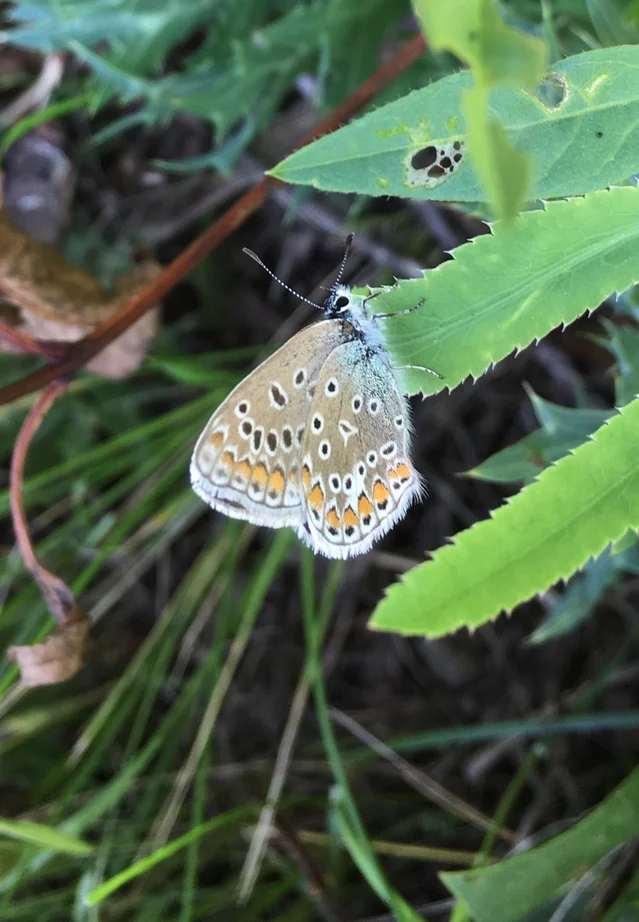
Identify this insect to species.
Polyommatus icarus
